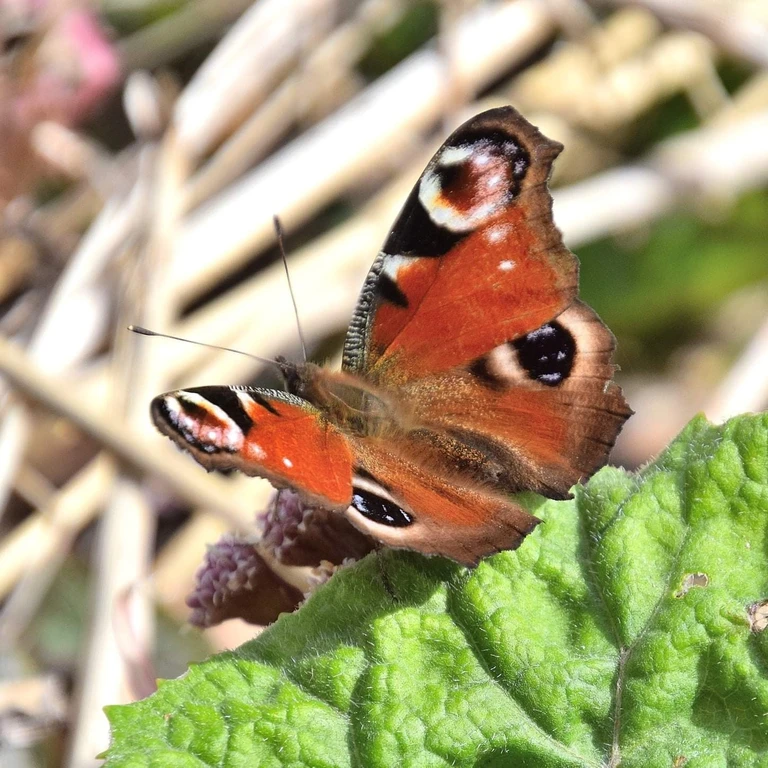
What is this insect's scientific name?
Aglais io
